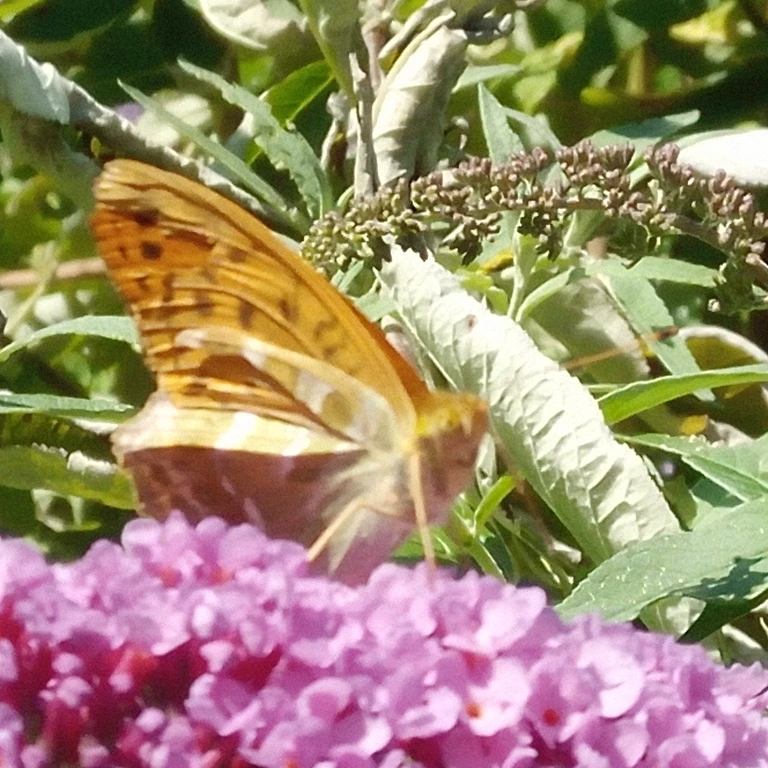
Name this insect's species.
Argynnis paphia
